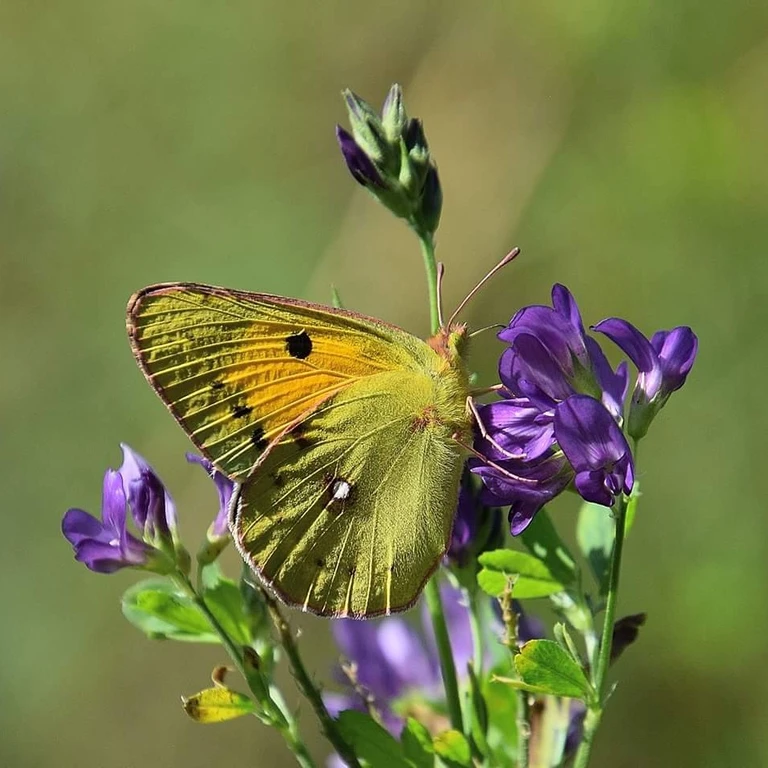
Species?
Colias croceus
